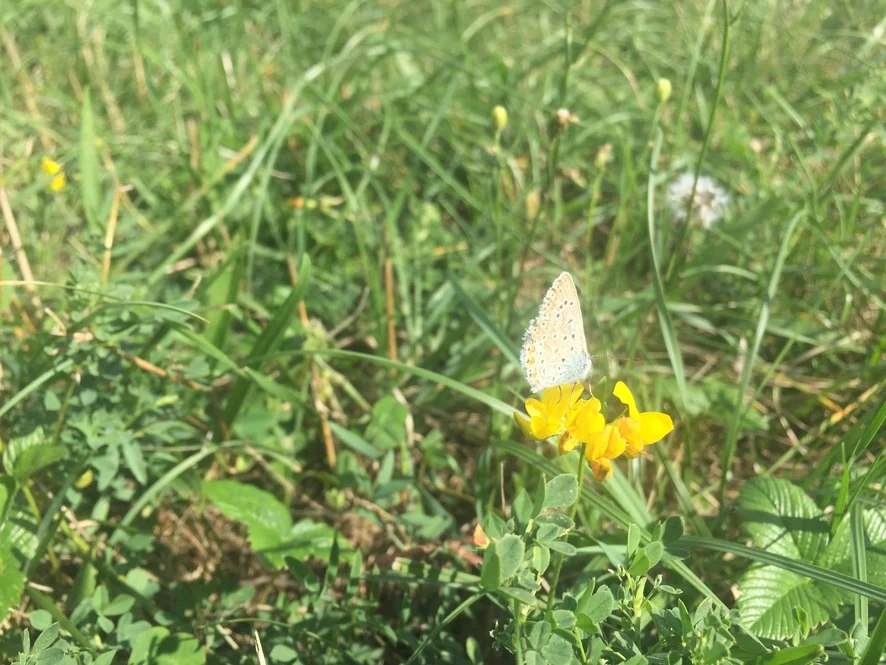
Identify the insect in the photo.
Polyommatus icarus
